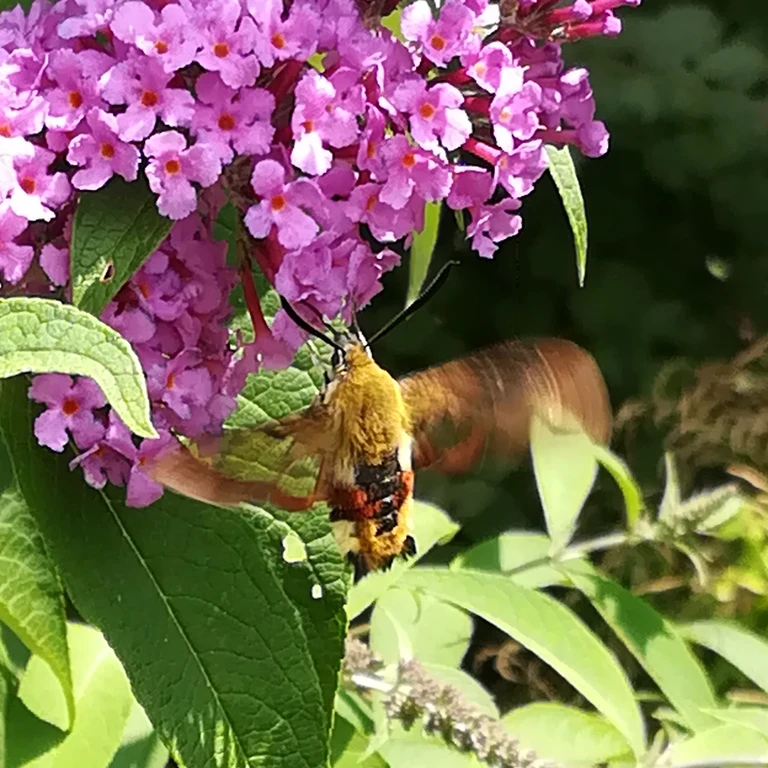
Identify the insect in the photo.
Hemaris fuciformis
